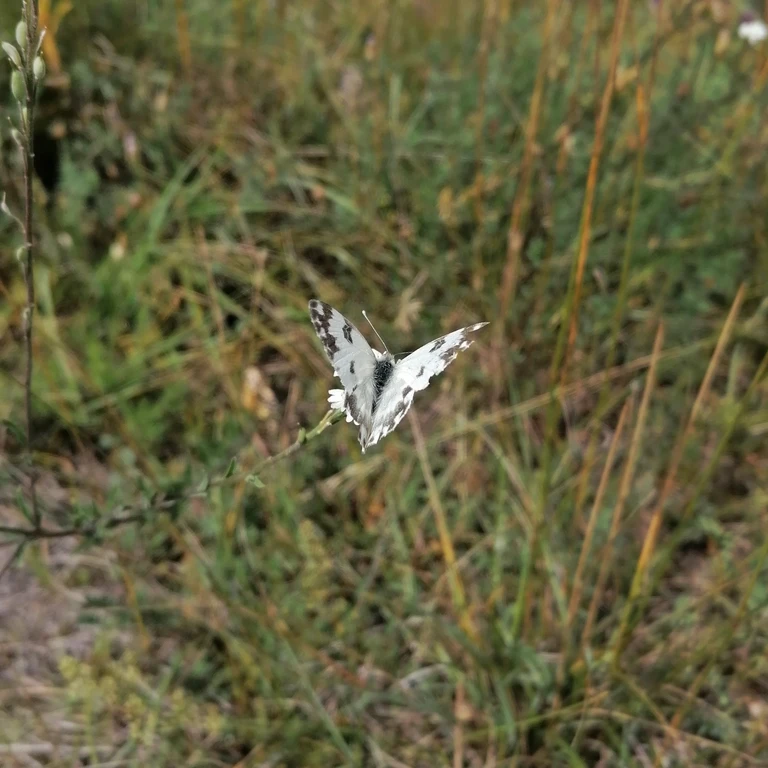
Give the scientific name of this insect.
Pontia edusa
